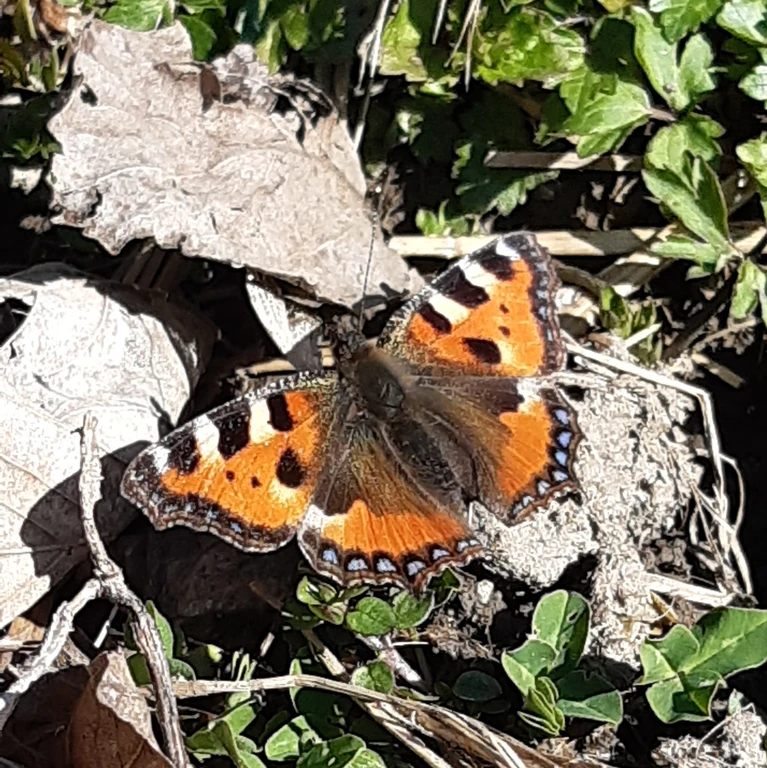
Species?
Aglais urticae
